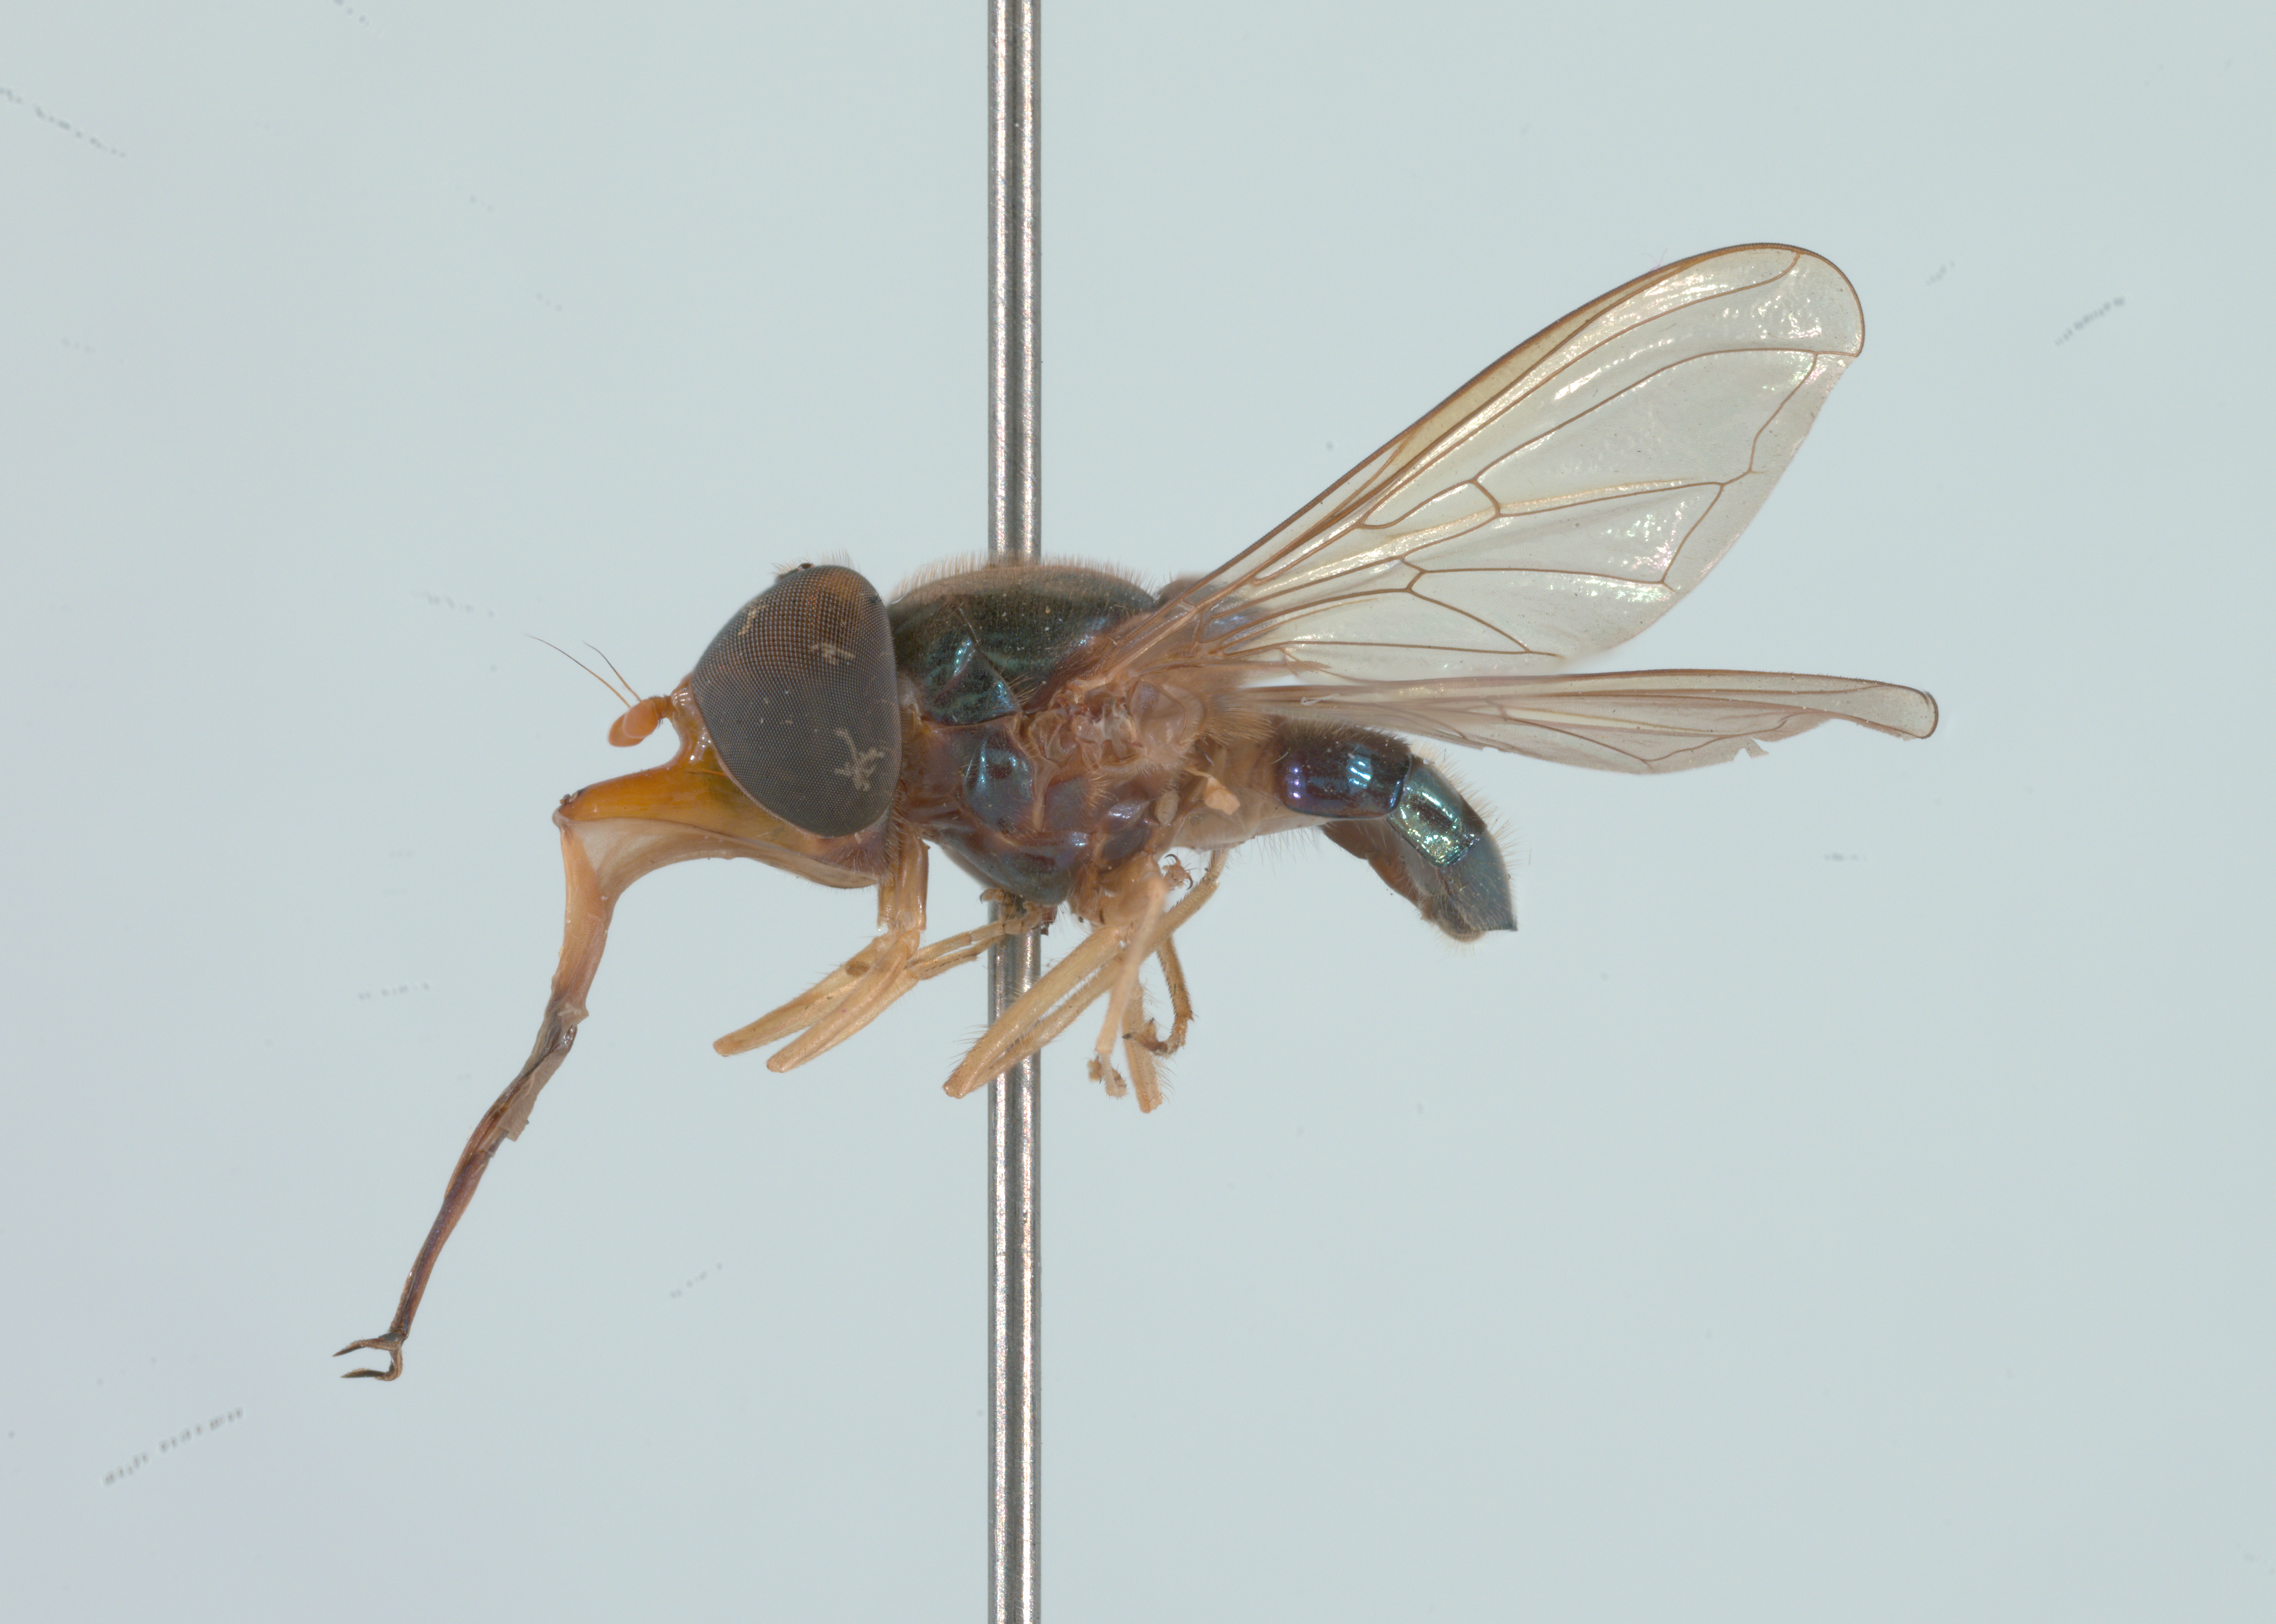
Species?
Rhingia caerulescens
